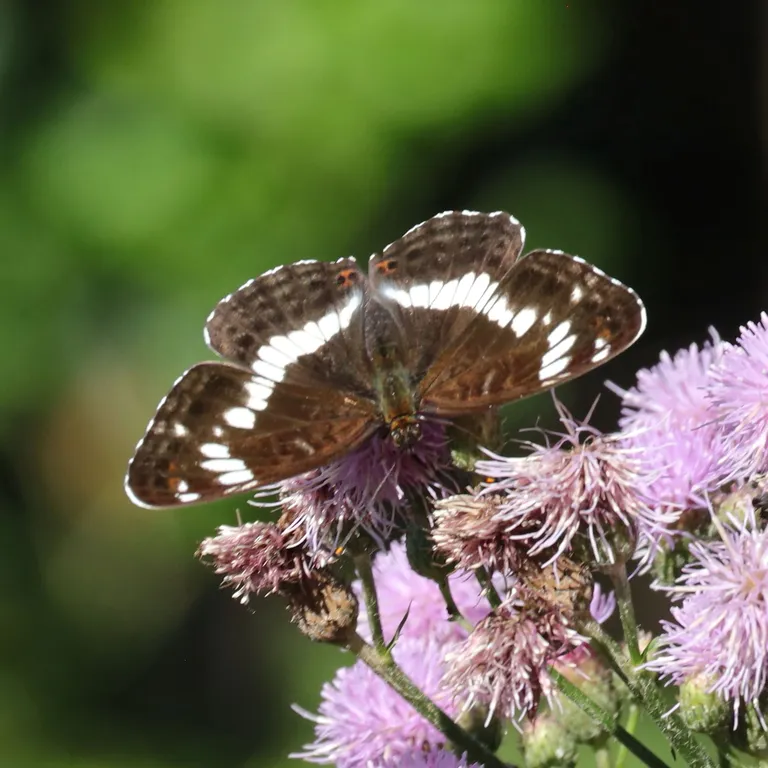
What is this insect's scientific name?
Limenitis camilla (also Ladoga camilla)
